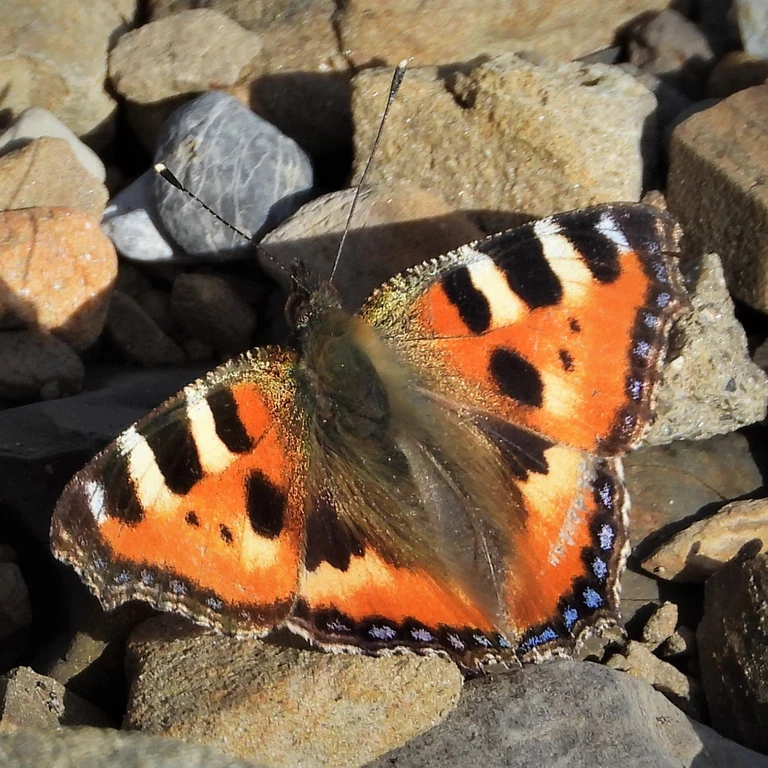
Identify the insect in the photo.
Aglais urticae
